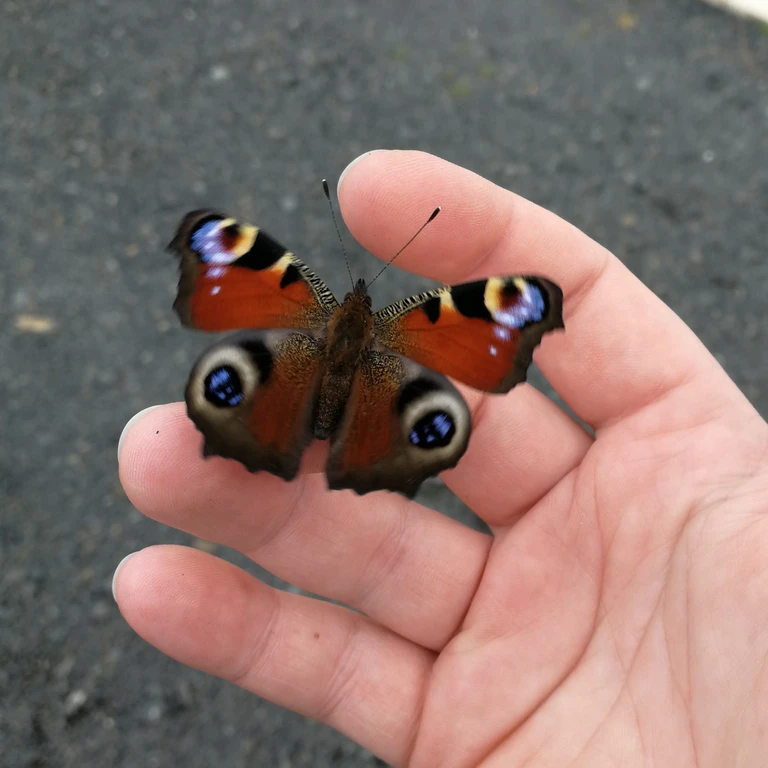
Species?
Aglais io
